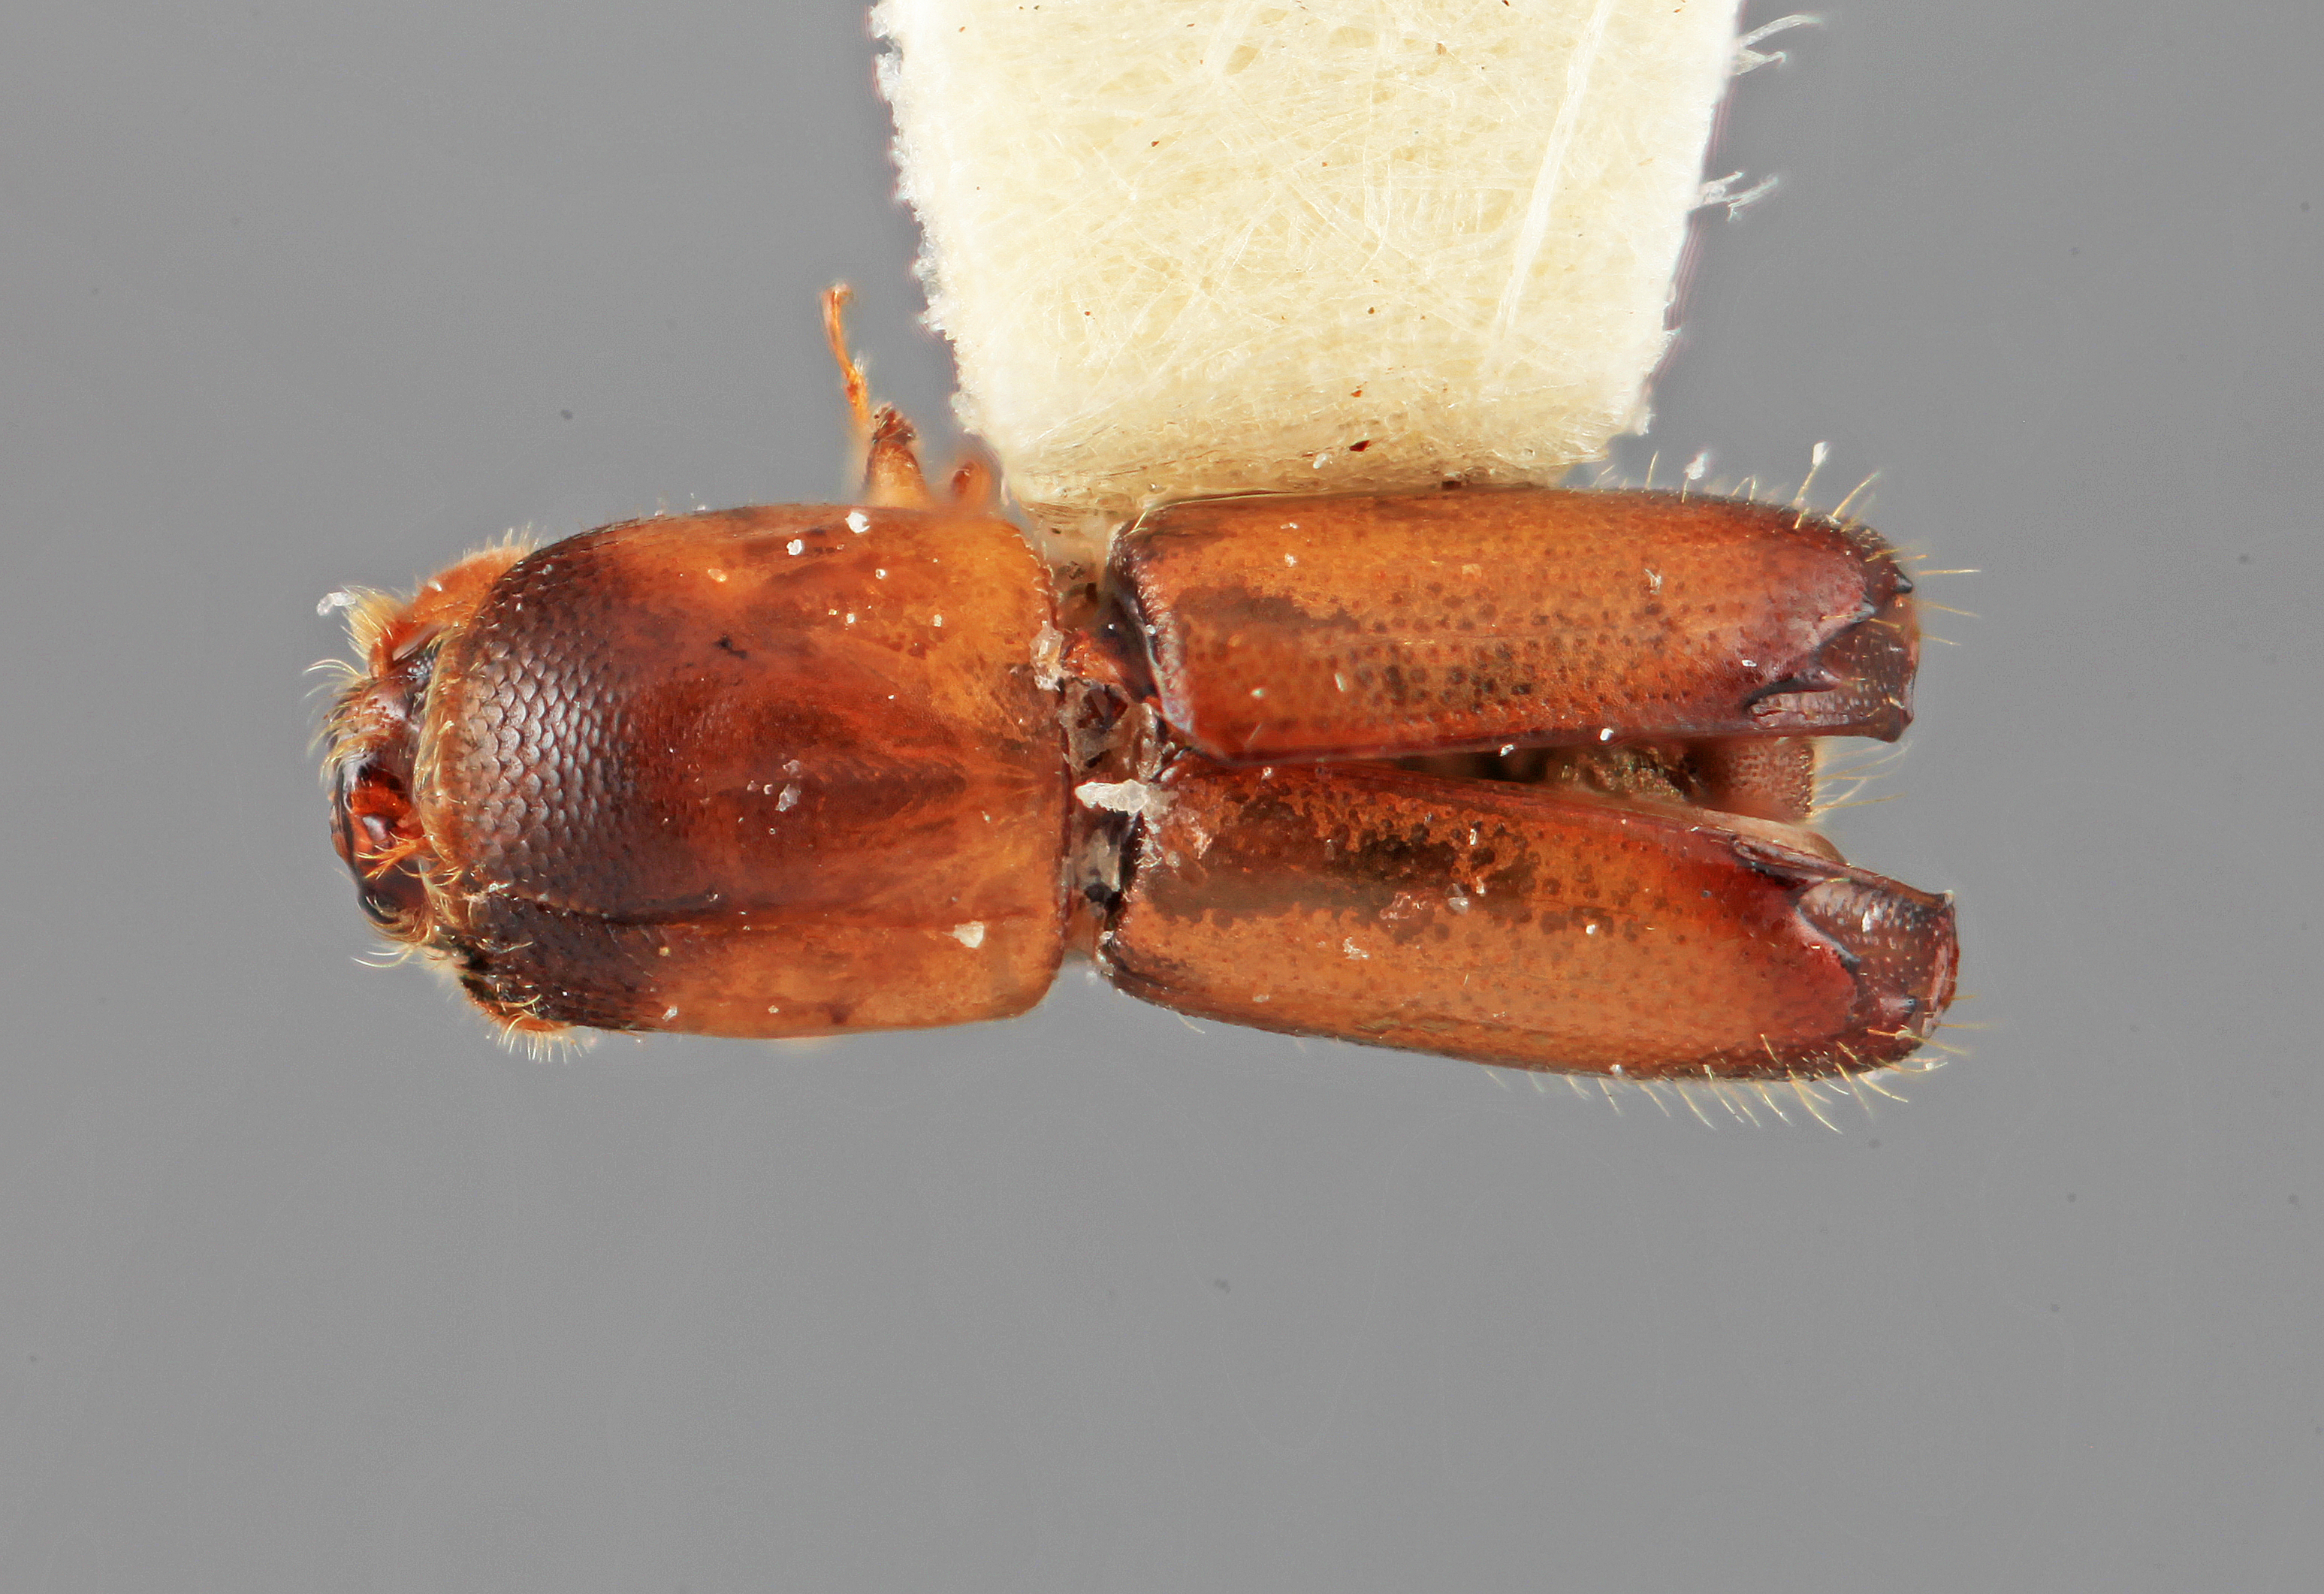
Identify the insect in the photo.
Monarthrum lobellum
